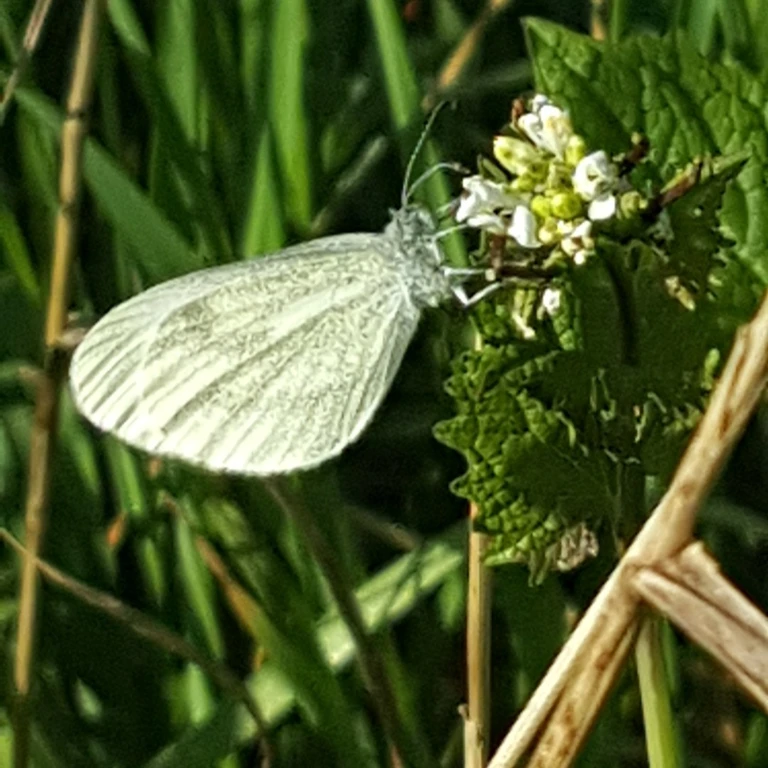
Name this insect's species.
Leptidea sinapis/juvernica
